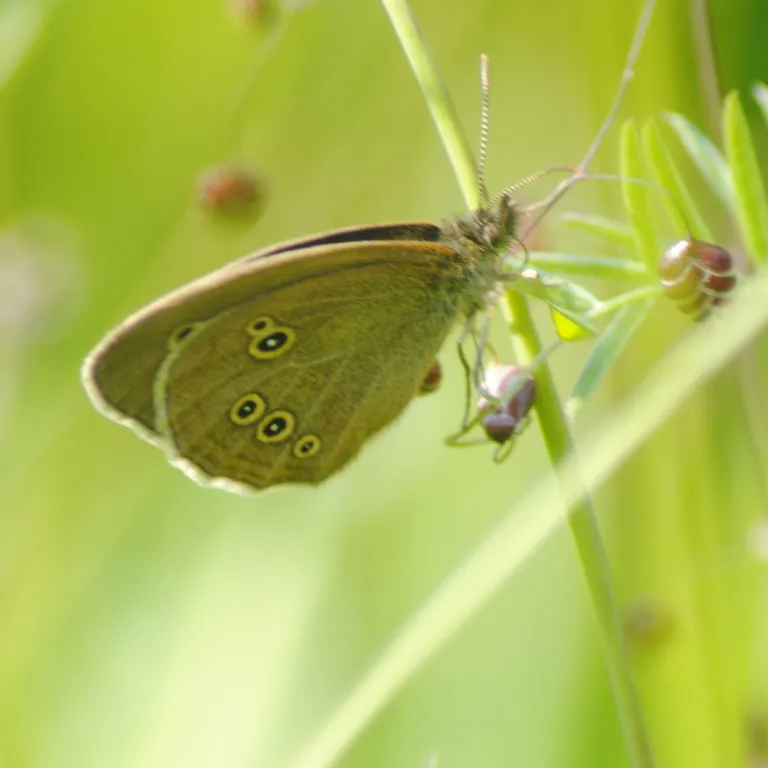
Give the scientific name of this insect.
Aphantopus hyperantus
